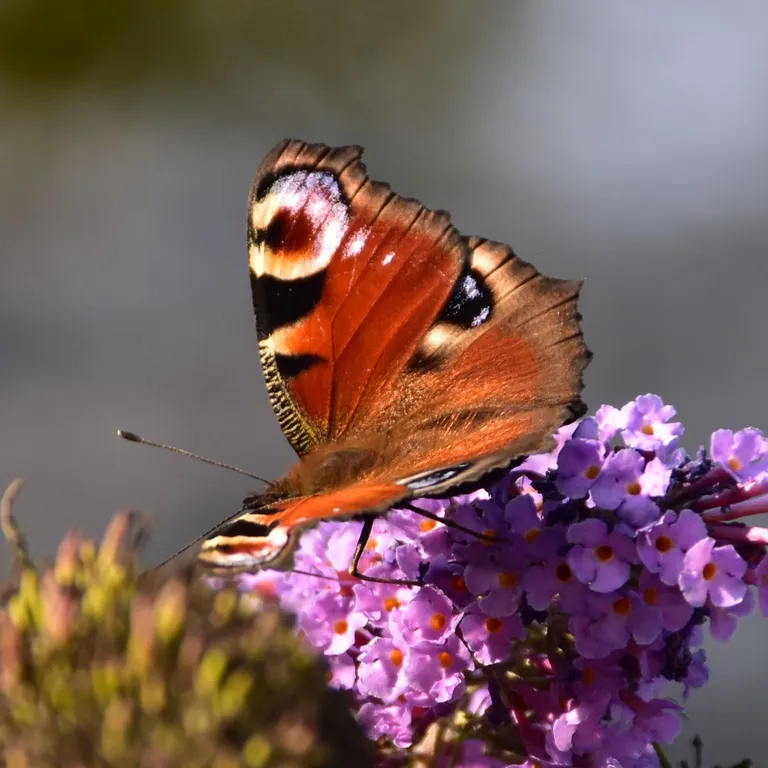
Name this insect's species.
Aglais io
